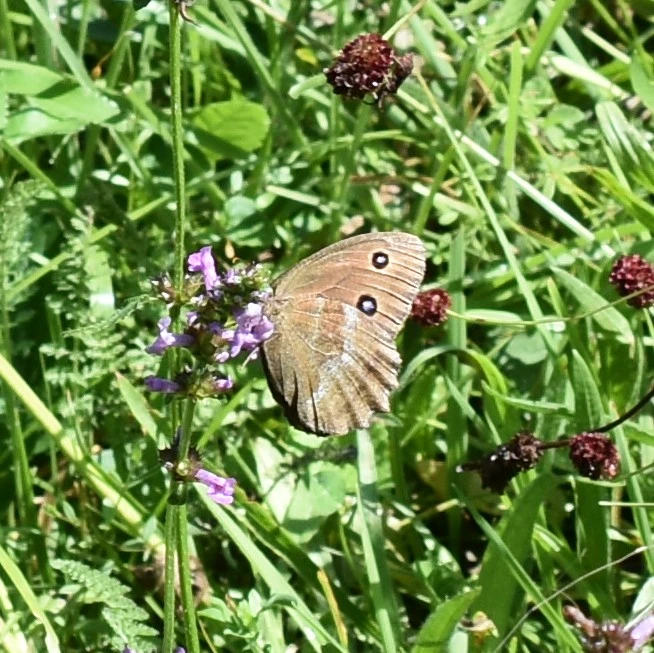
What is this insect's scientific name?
Minois dryas
